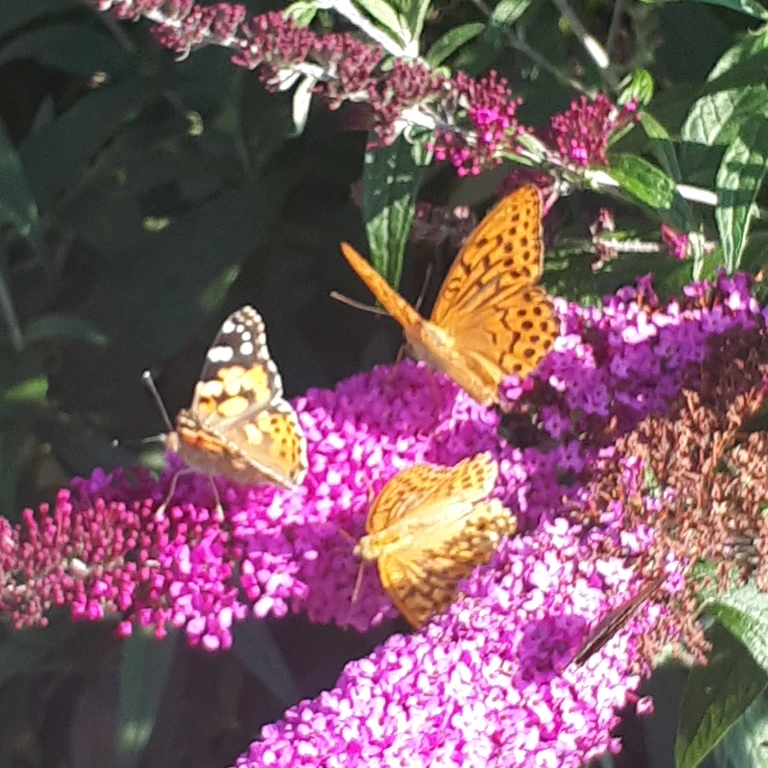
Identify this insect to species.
Argynnis paphia
